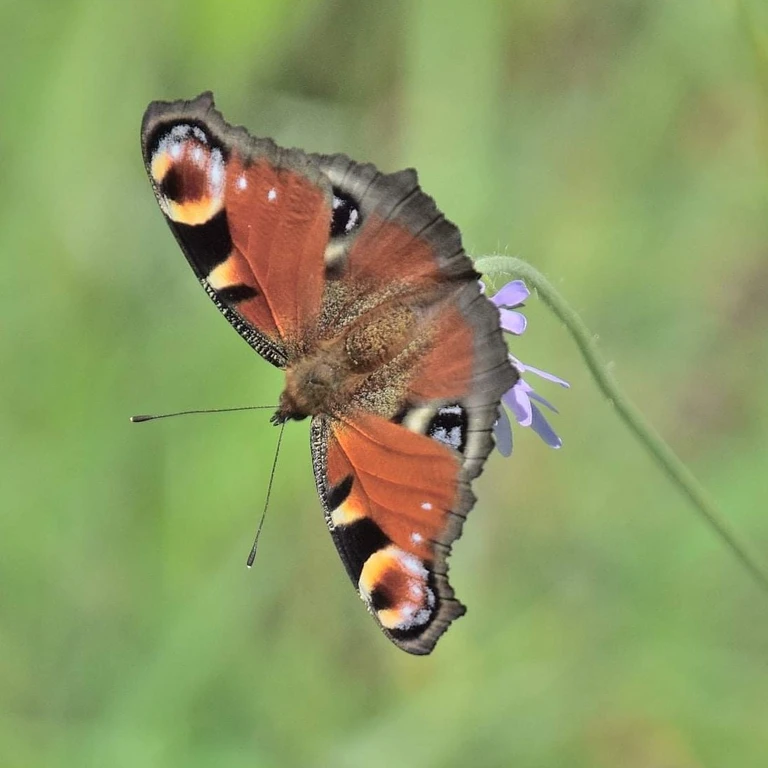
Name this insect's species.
Aglais io
